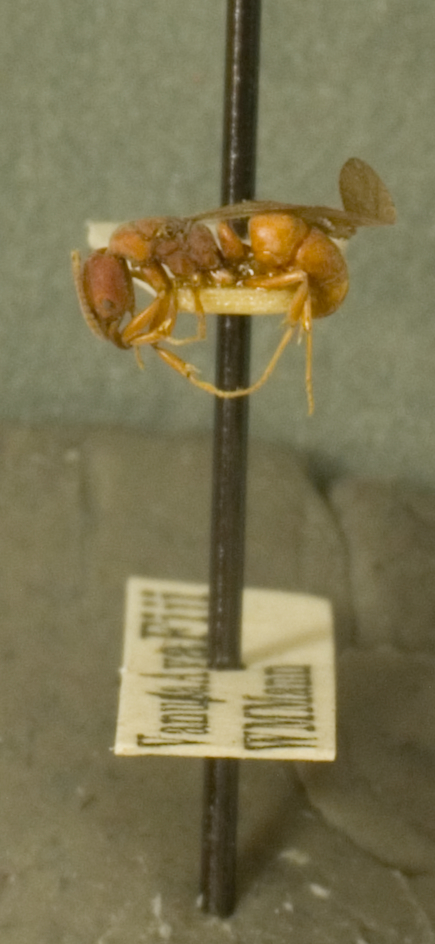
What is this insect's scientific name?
Ponera turaga
